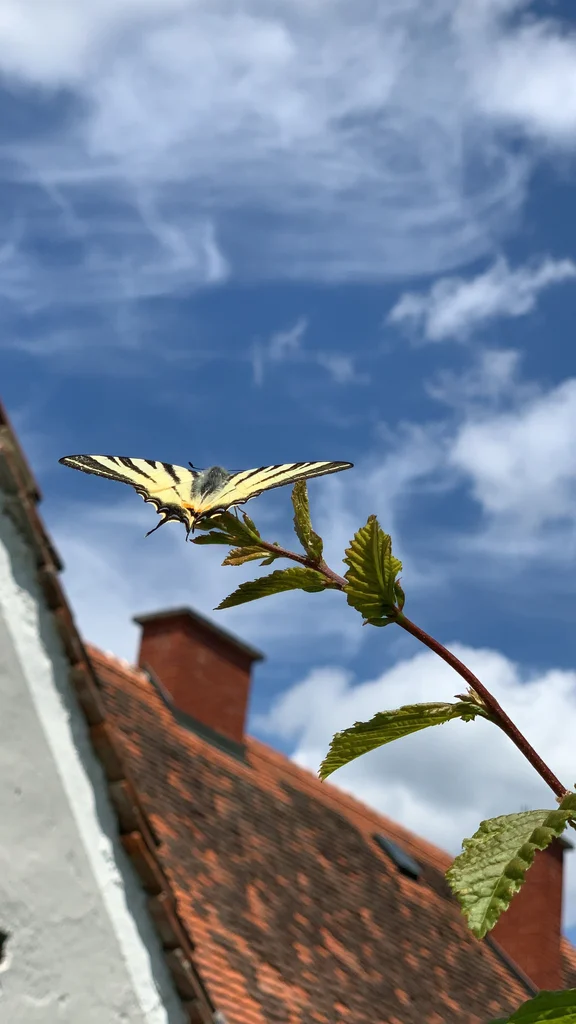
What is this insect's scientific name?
Iphiclides podalirius
